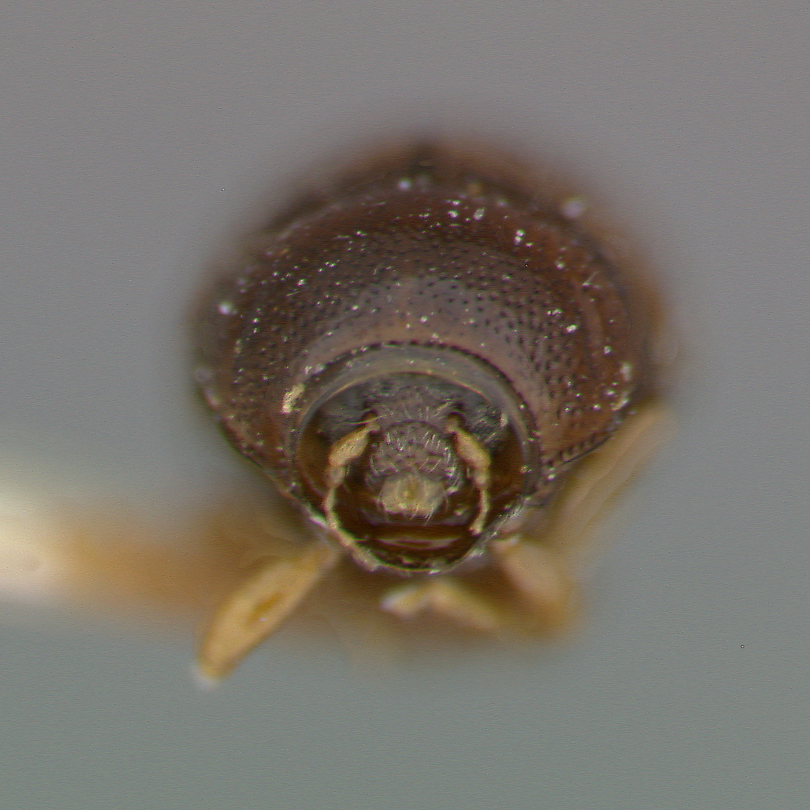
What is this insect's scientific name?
Coenobius puncticollis
